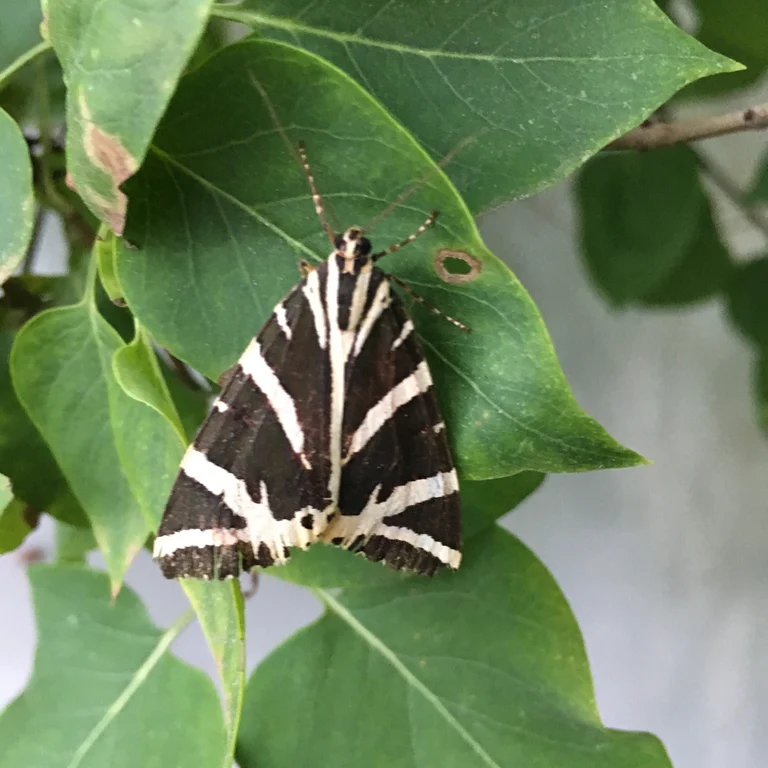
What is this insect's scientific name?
Euplagia quadripunctaria
